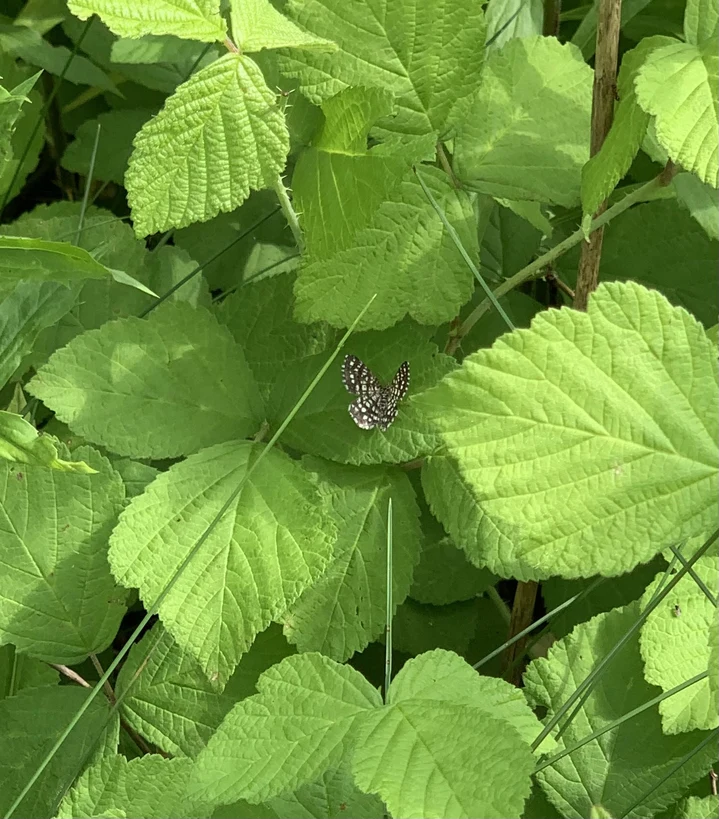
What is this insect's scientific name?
Chiasmia clathrata
